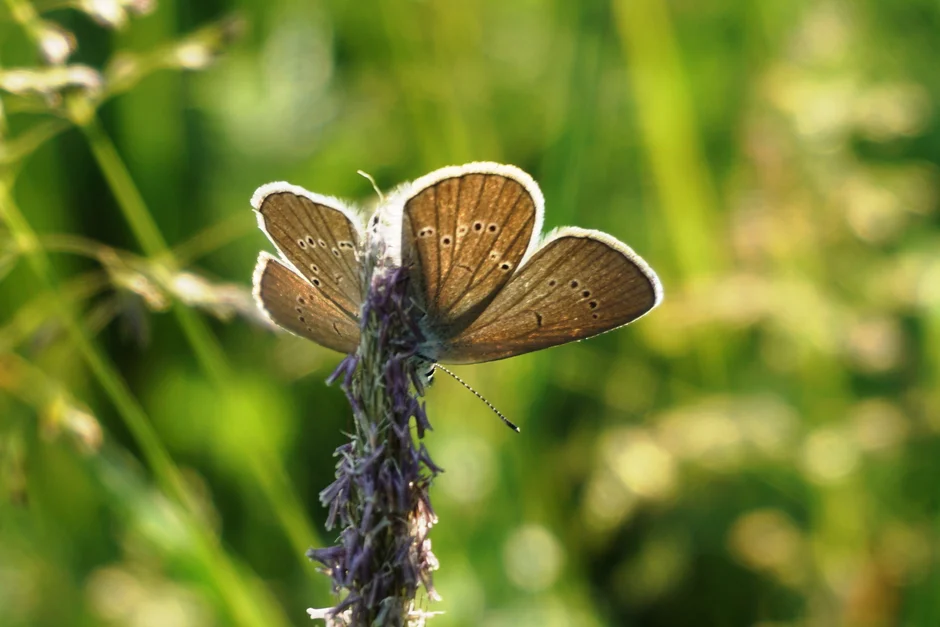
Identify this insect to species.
Cyaniris semiargus
